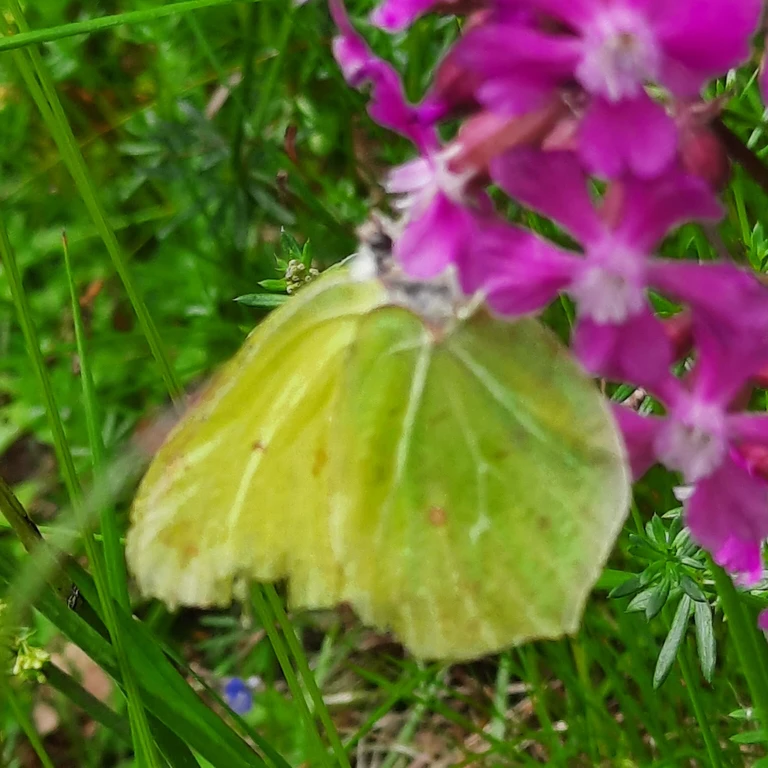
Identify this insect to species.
Gonepteryx rhamni
